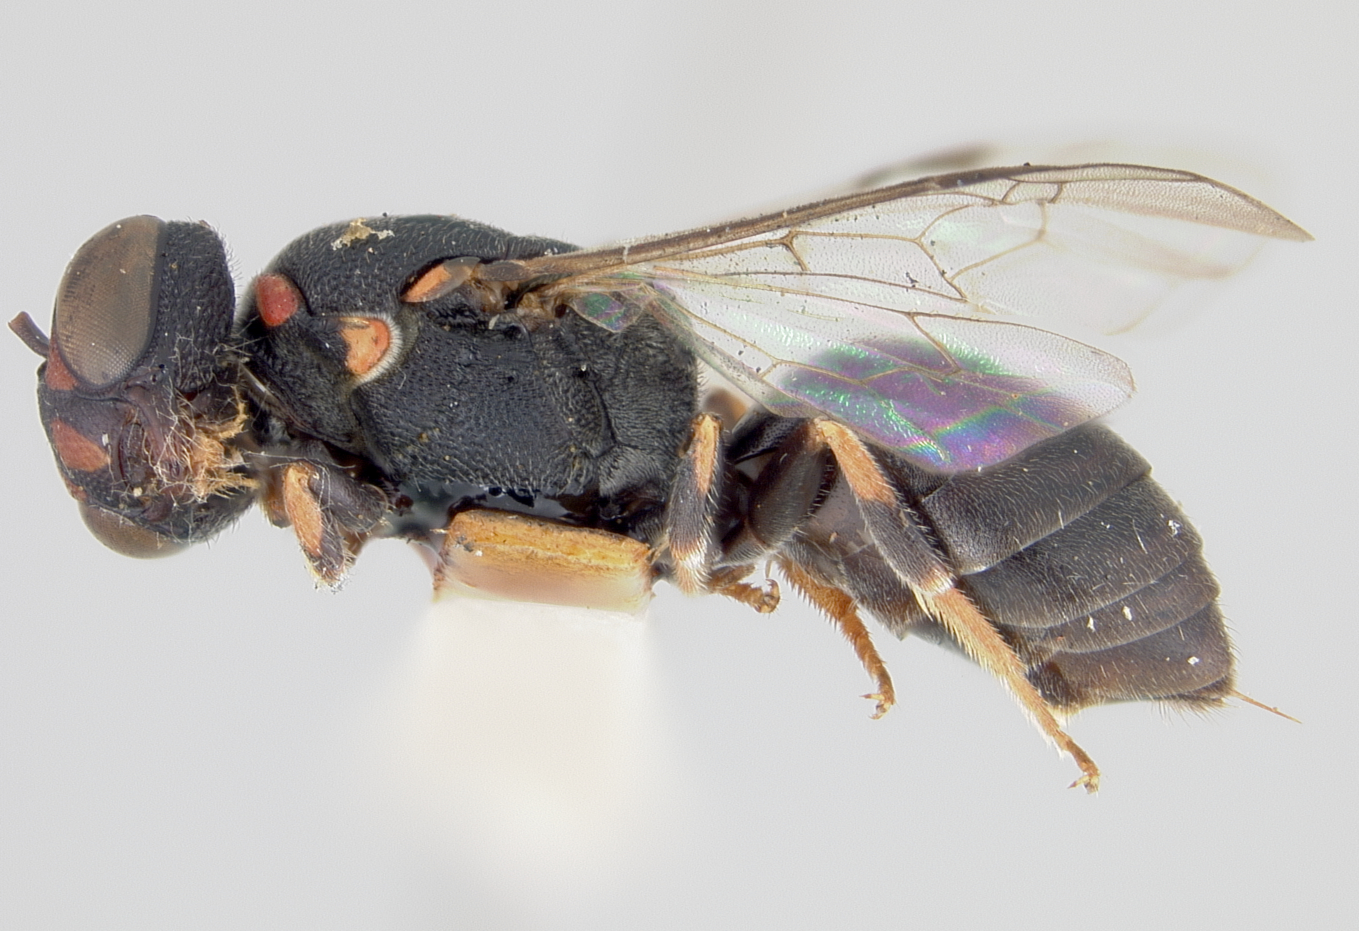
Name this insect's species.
Prosopis opacissima
